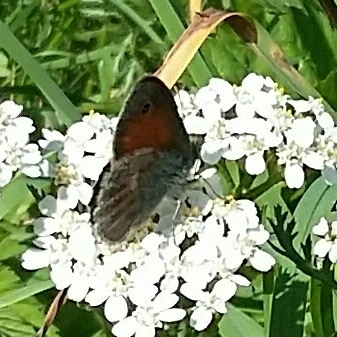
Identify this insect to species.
Coenonympha pamphilus
